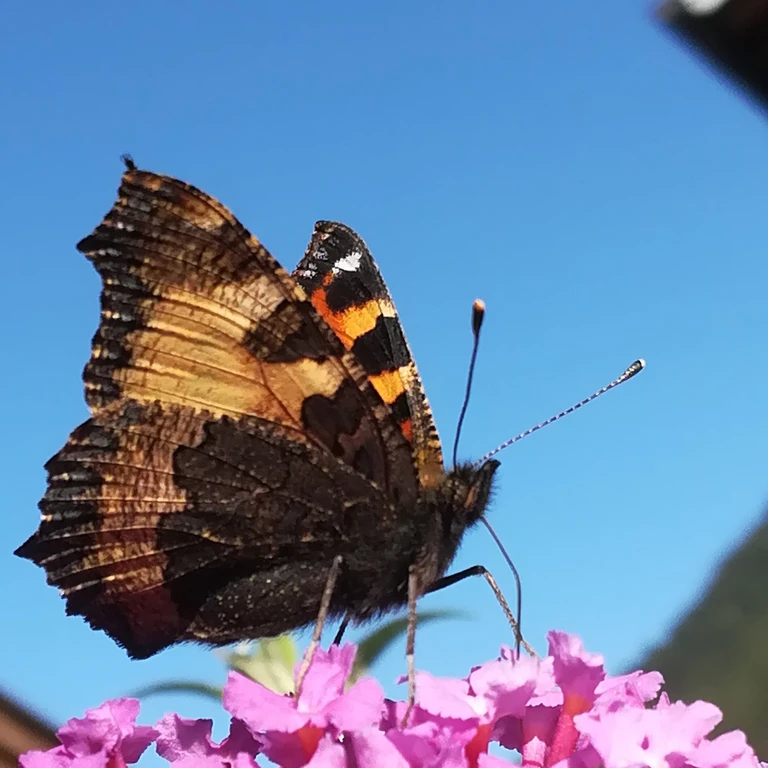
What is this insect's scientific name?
Aglais urticae
